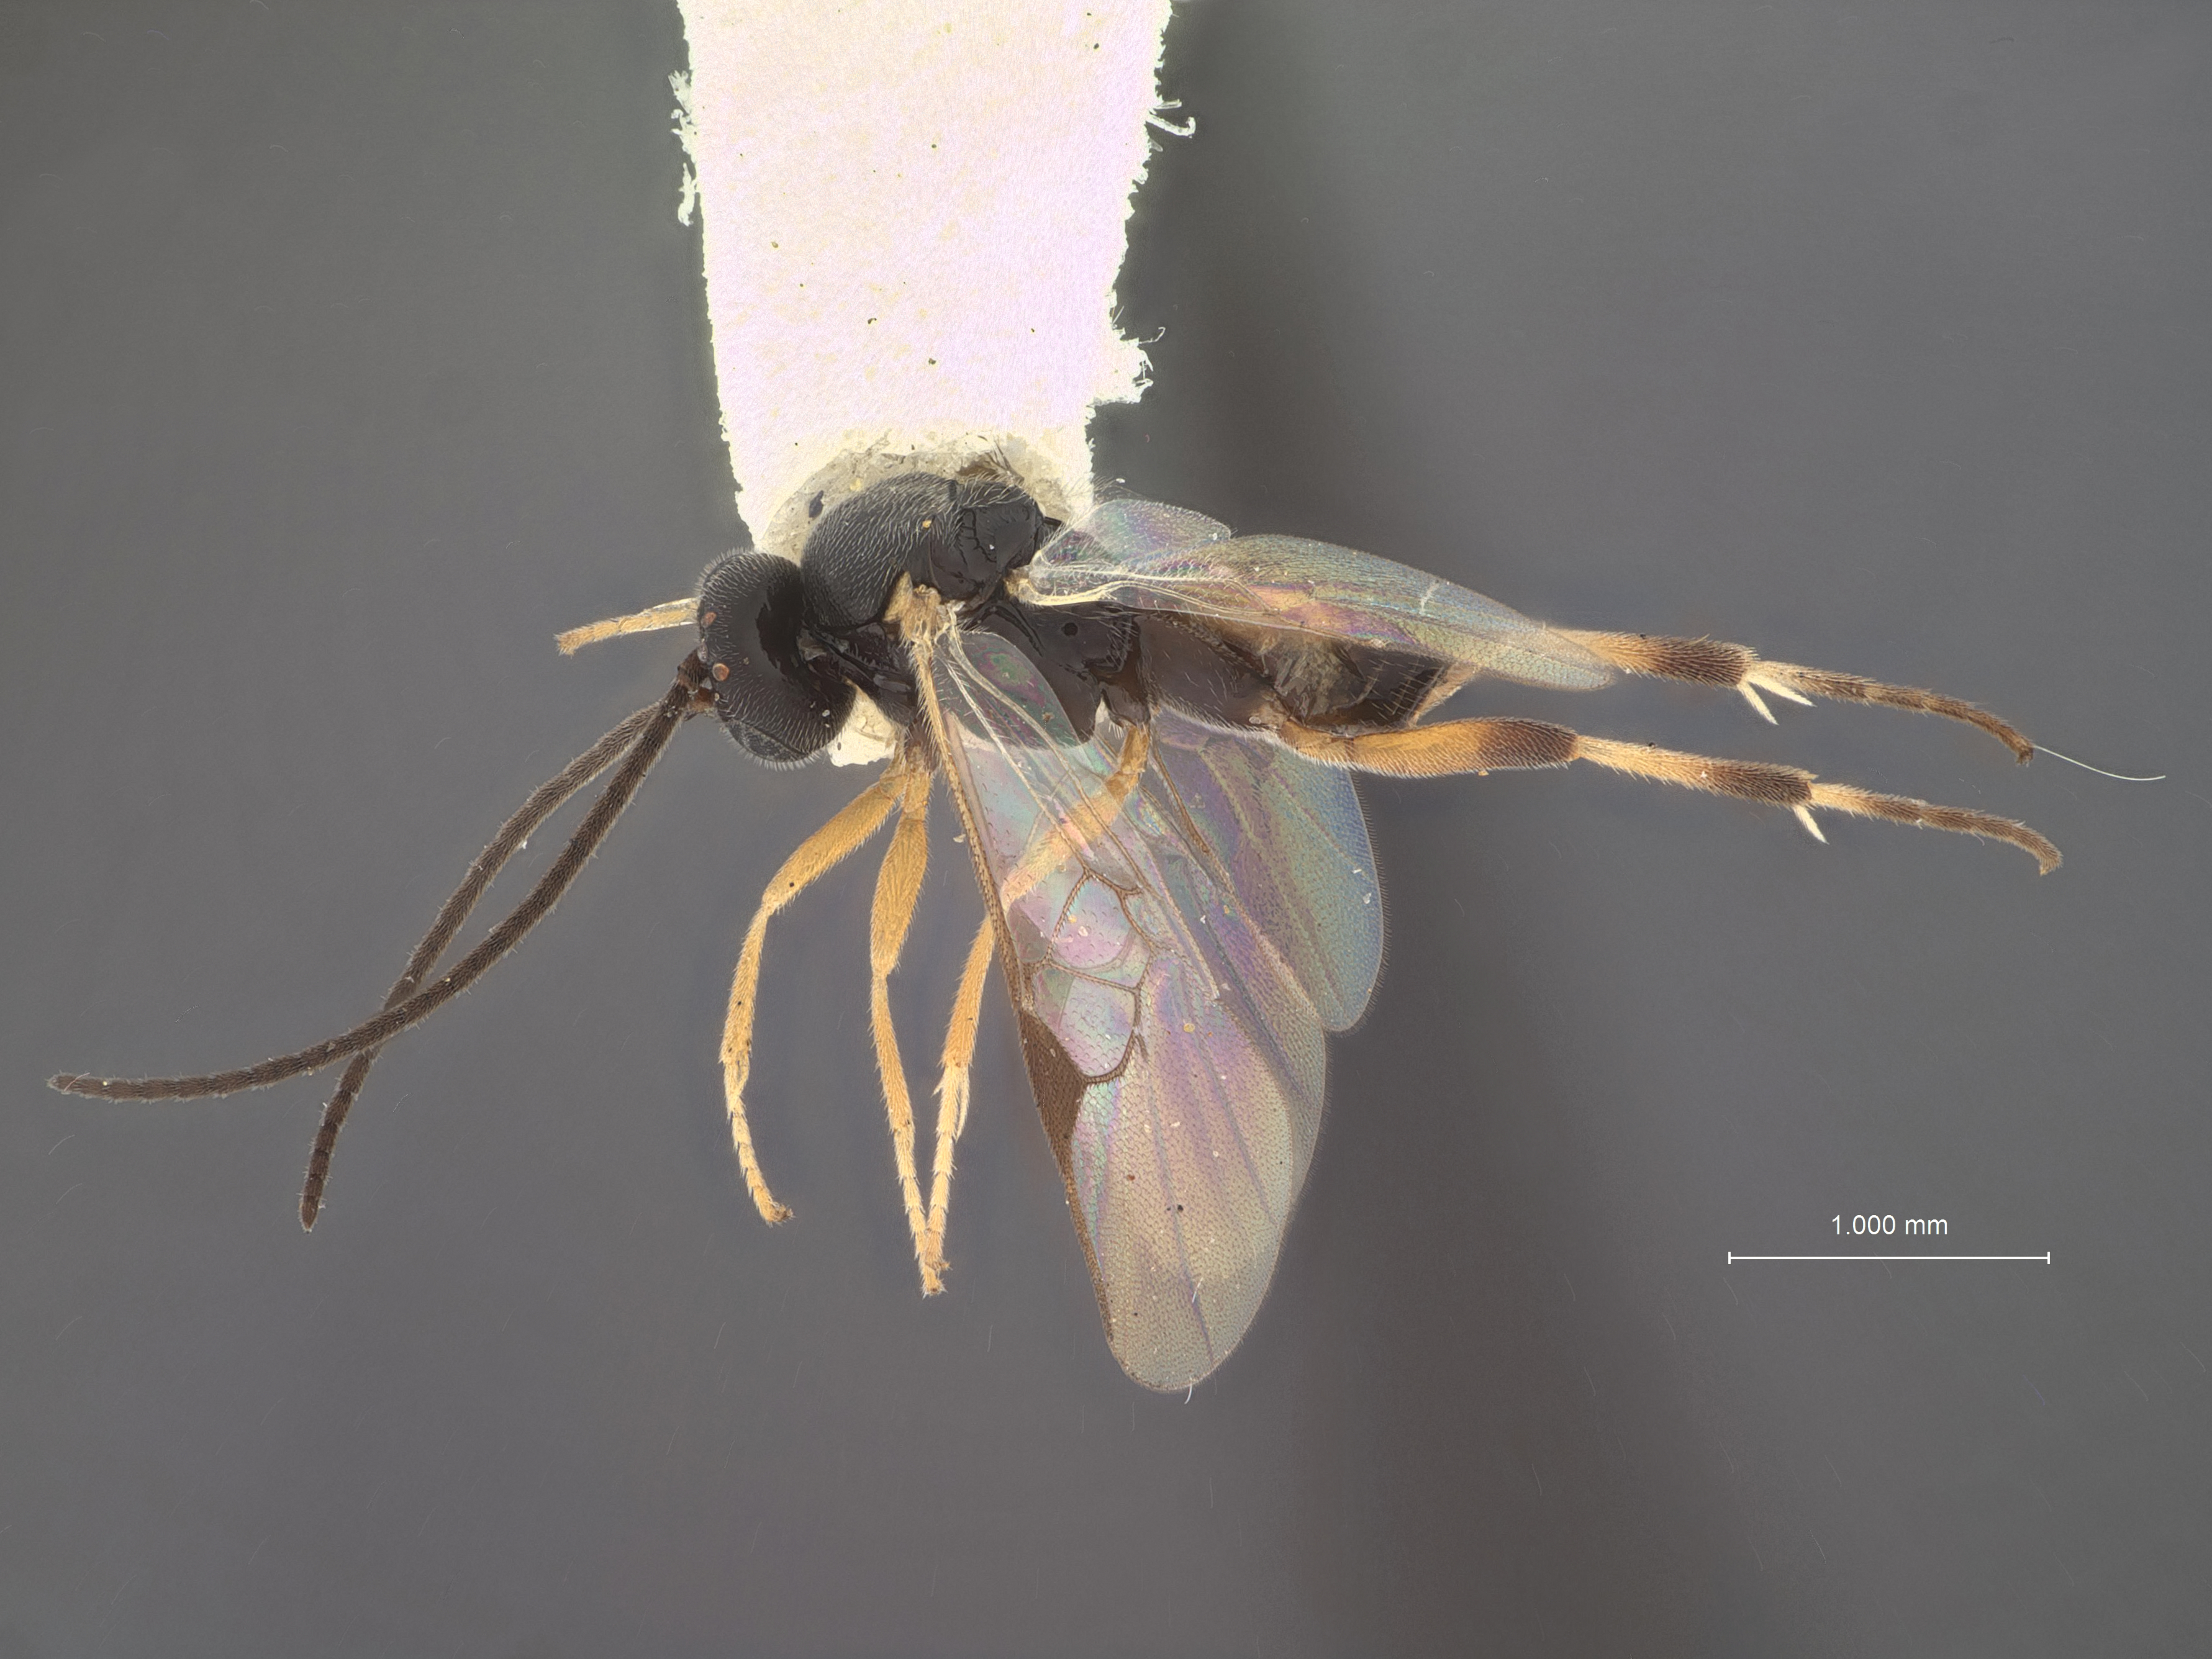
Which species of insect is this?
Apanteles praesens
